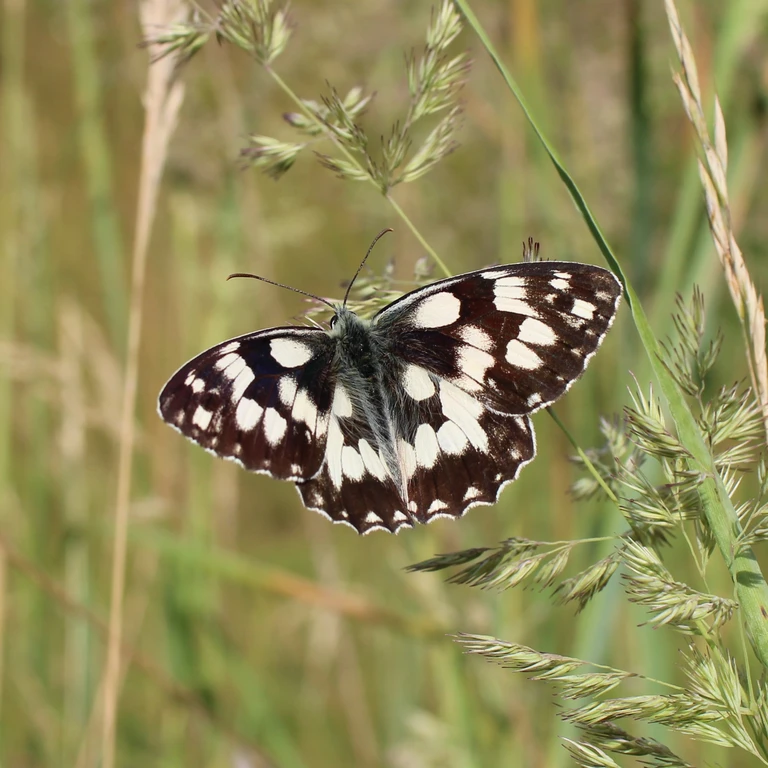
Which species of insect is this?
Melanargia galathea
